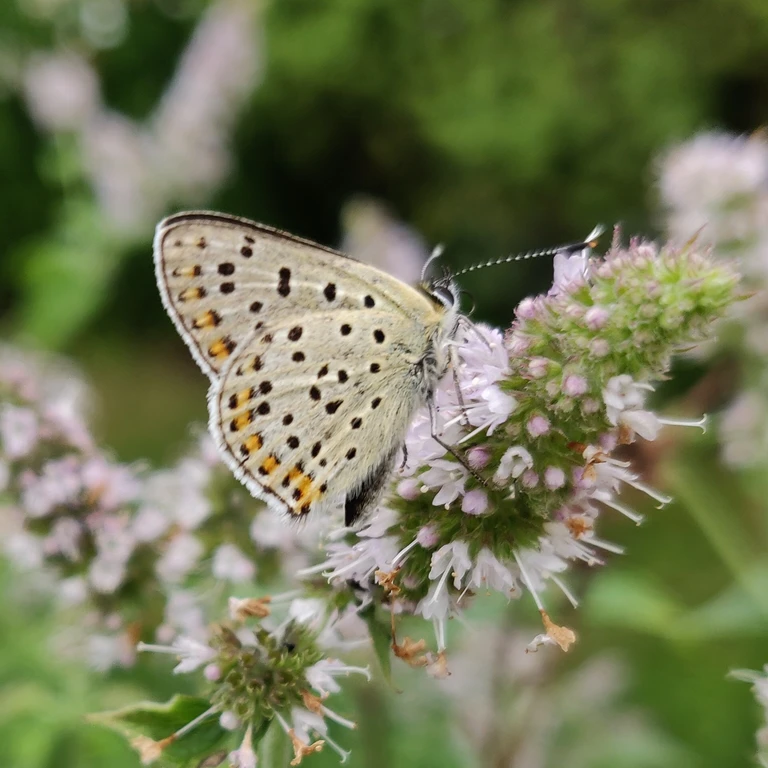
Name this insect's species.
Lycaena tityrus (also Loweia tityrus)
